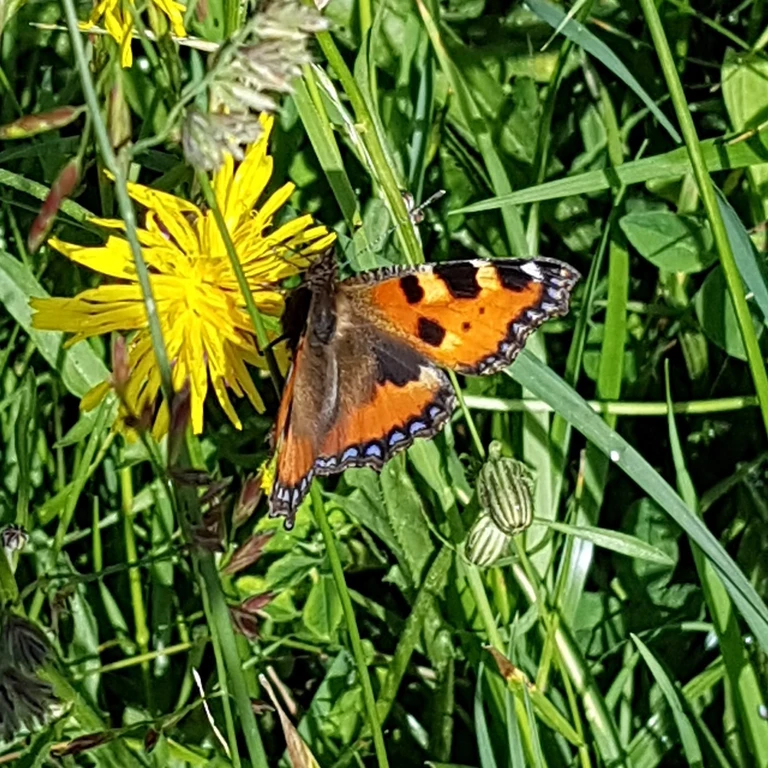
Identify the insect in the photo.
Aglais urticae
